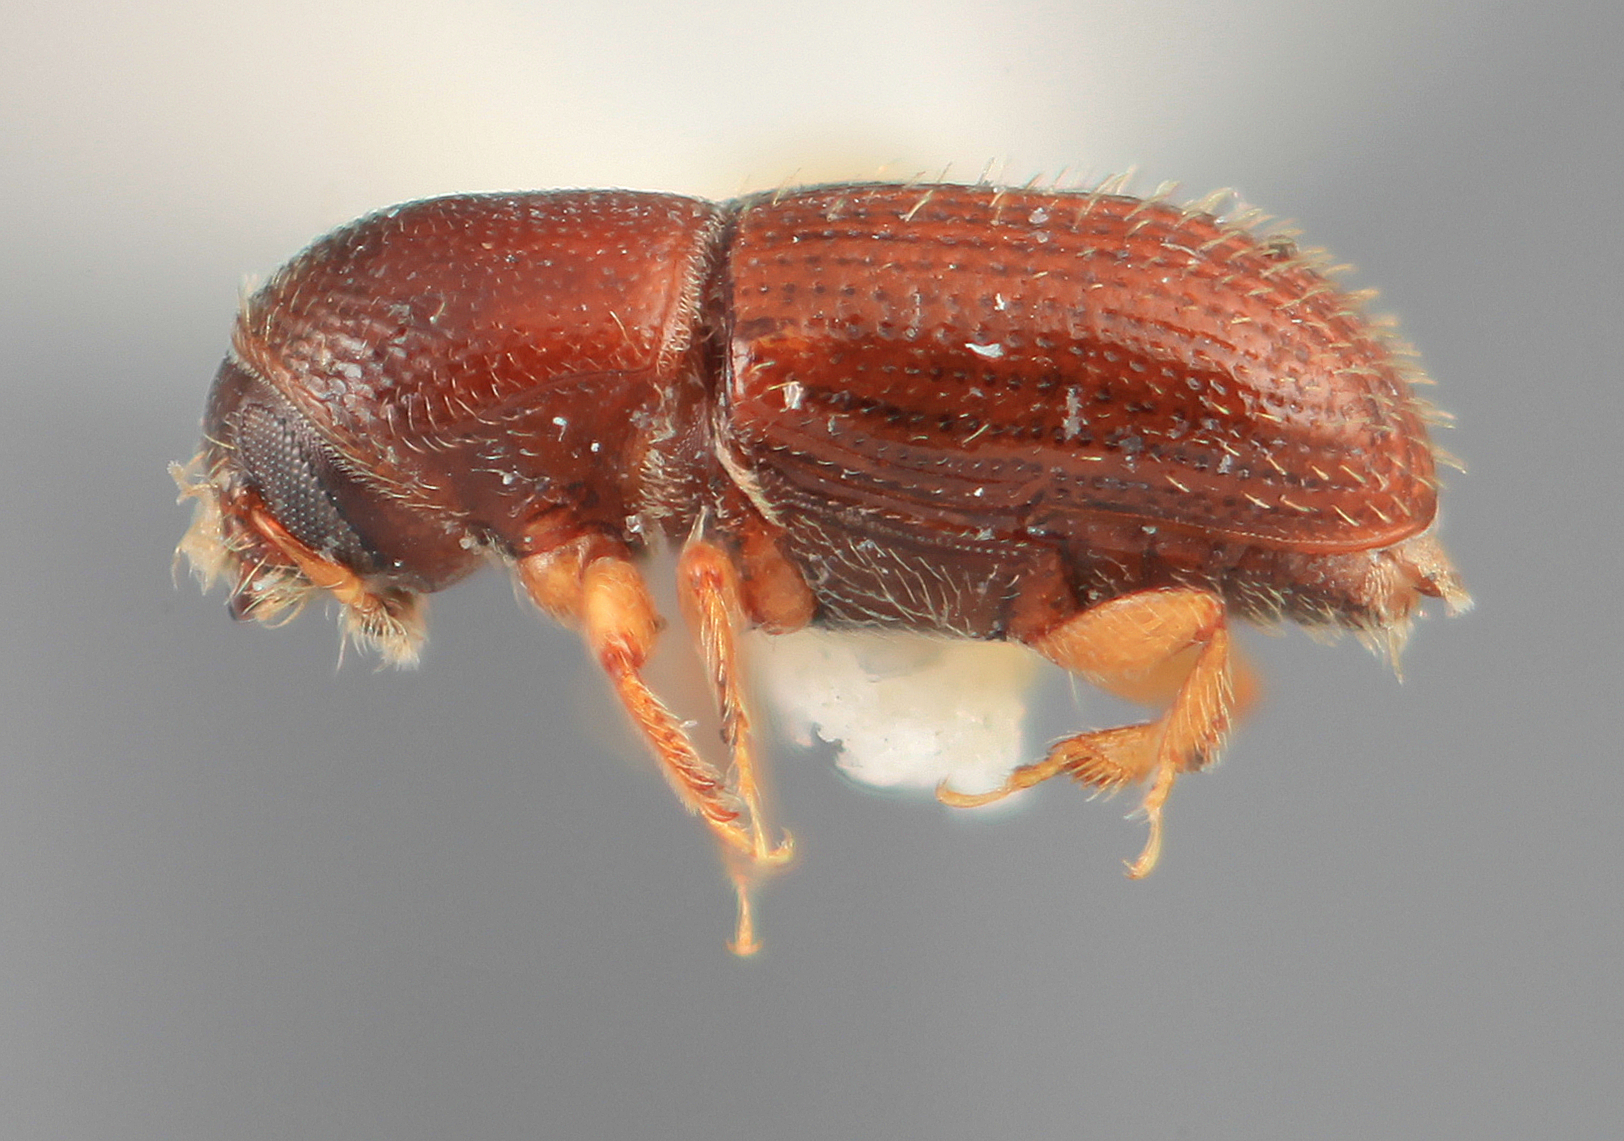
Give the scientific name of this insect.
Scolytodes impressus
